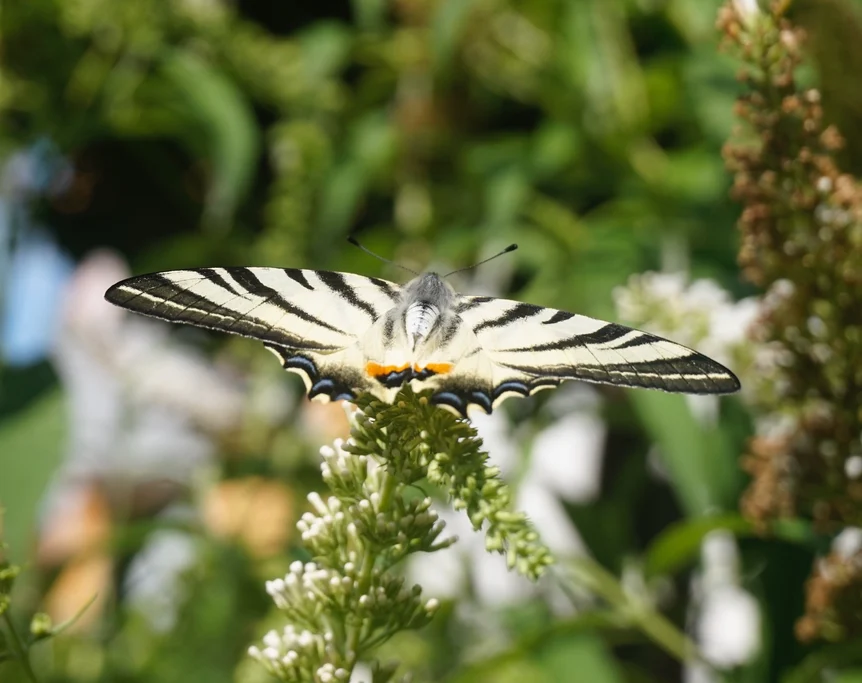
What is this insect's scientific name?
Iphiclides podalirius
